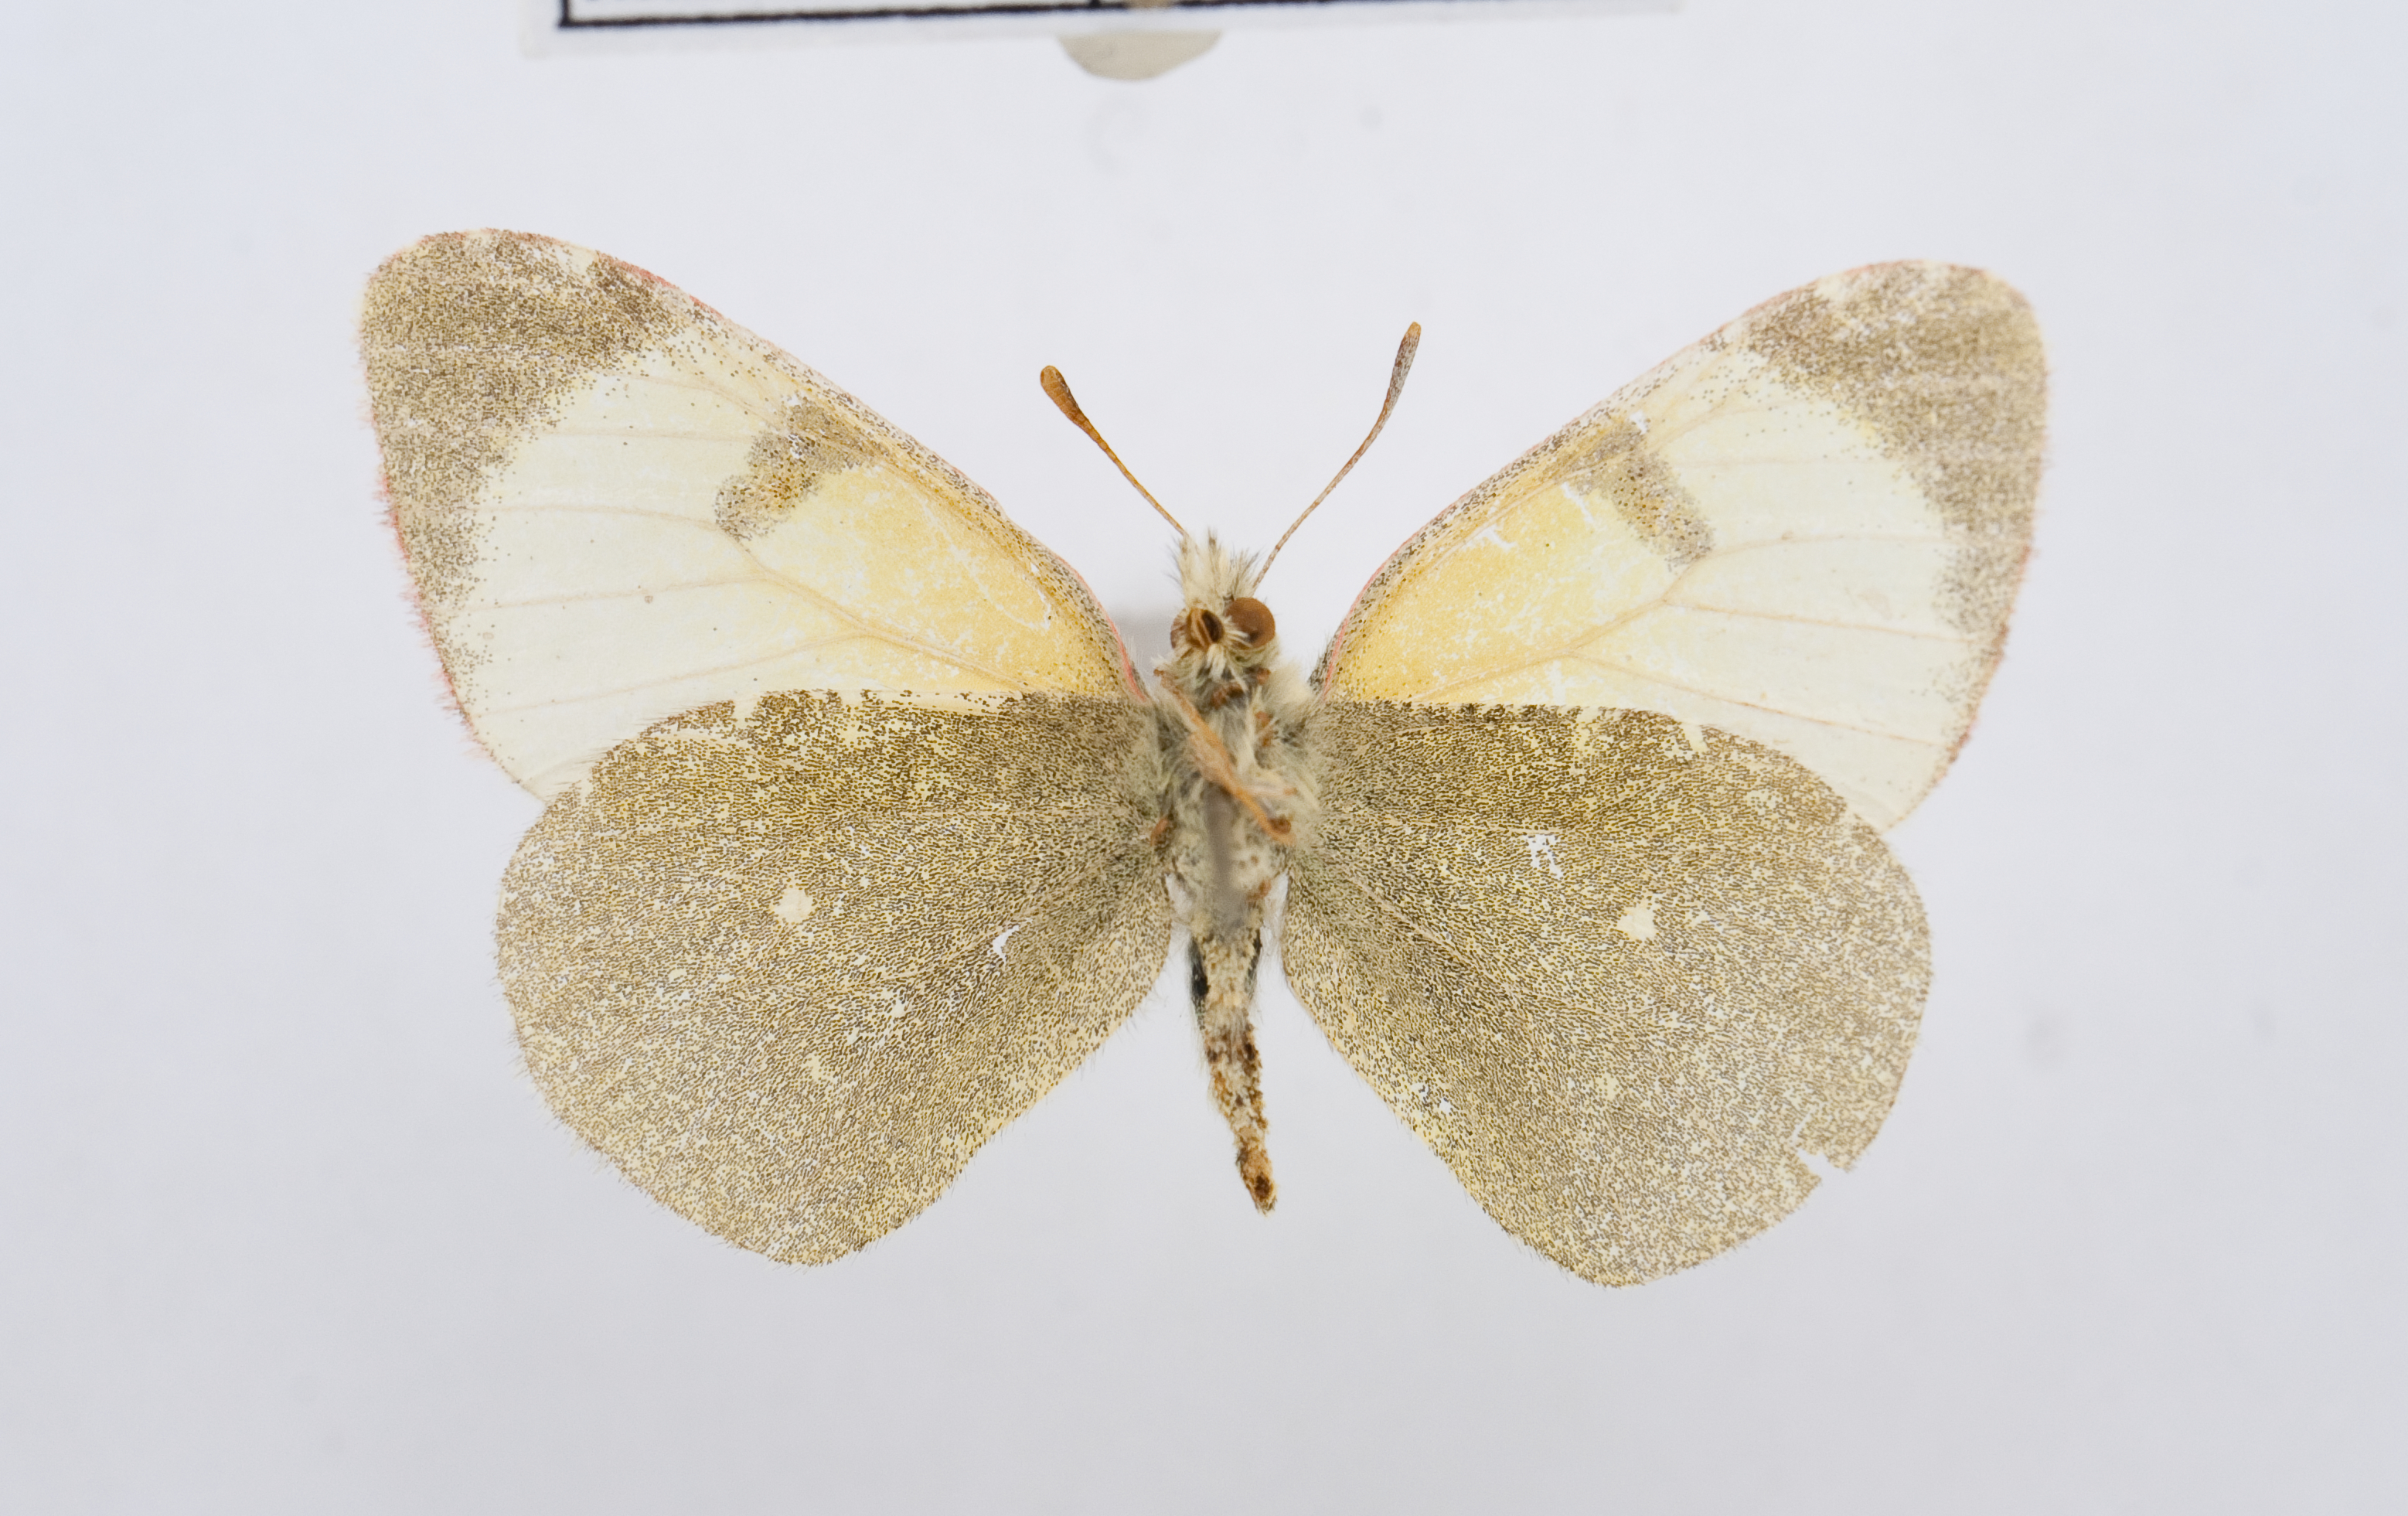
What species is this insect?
Euchloe penia
